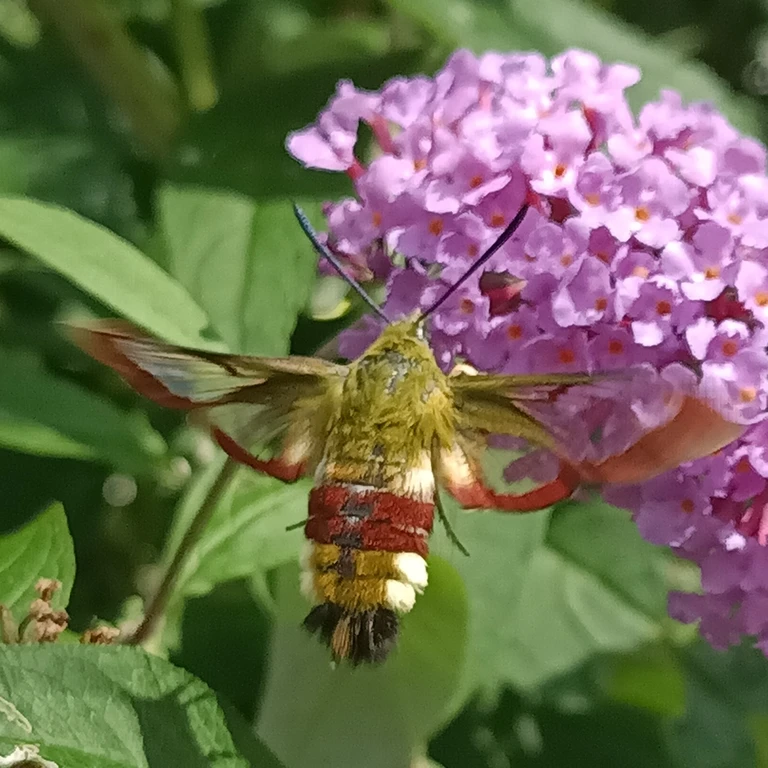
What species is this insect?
Hemaris fuciformis
